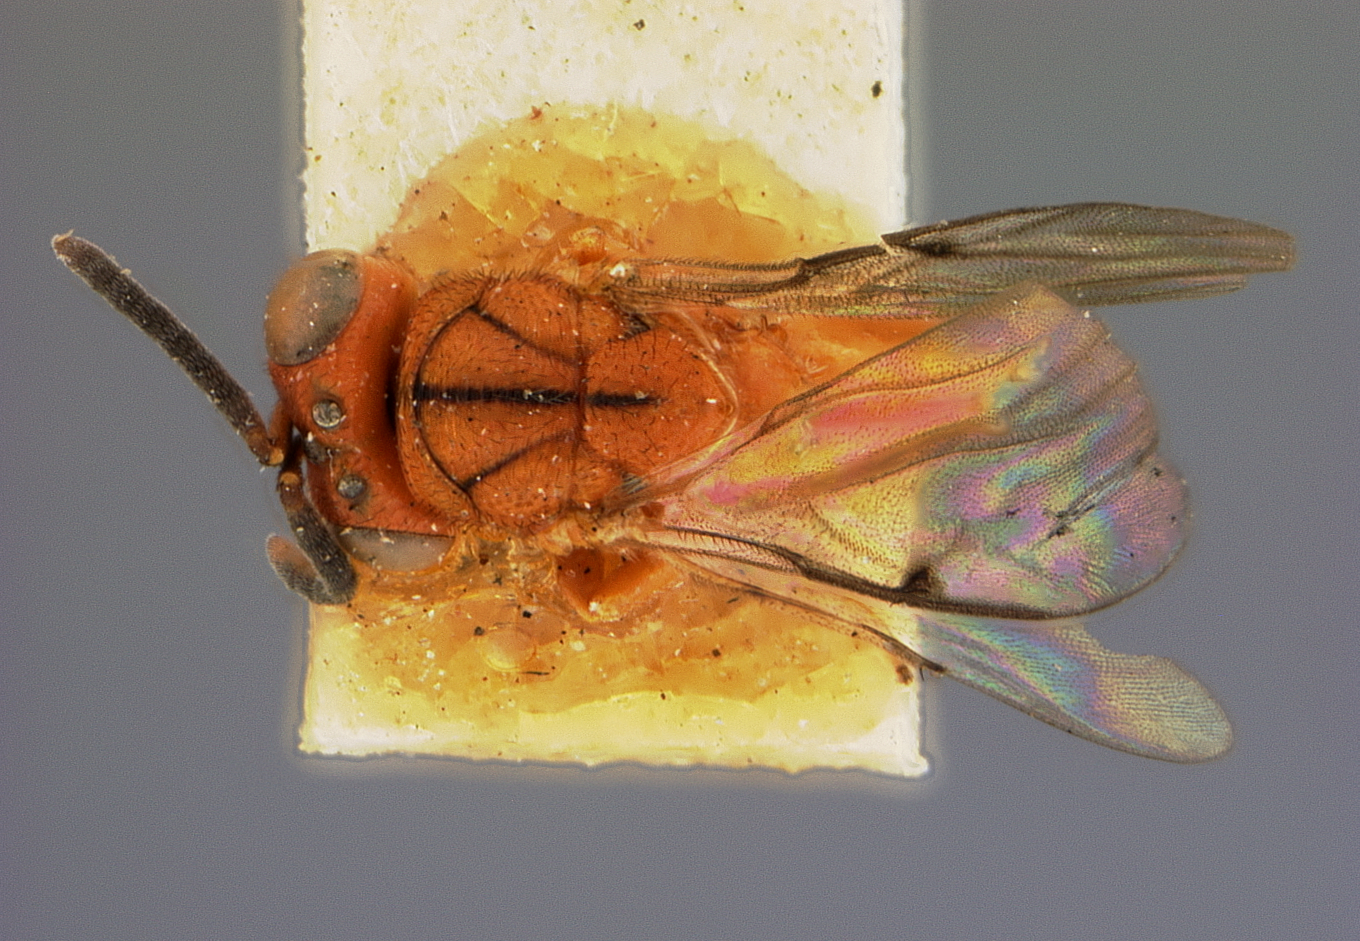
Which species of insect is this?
Smicra vittata
